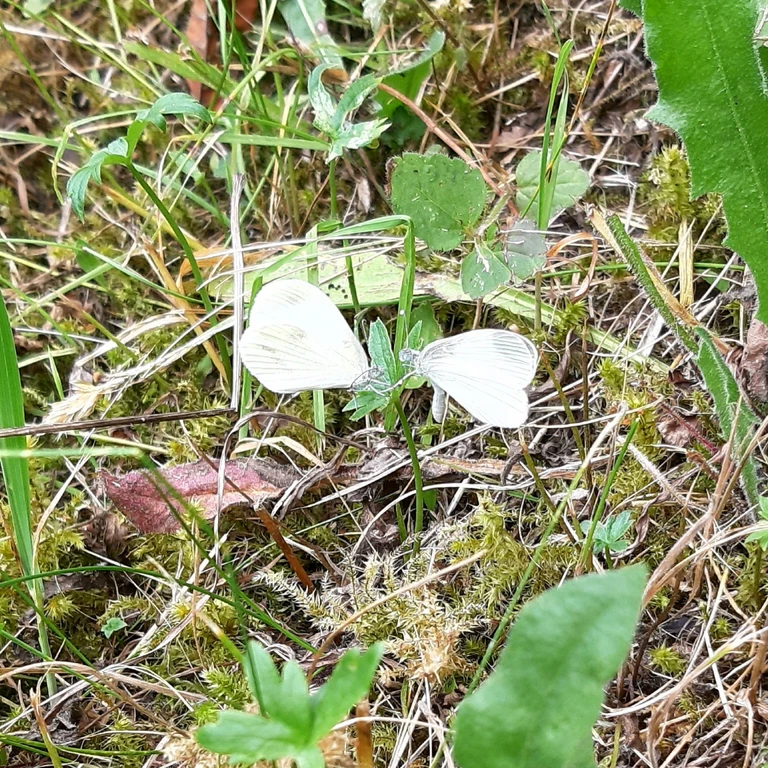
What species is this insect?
Leptidea sinapis/juvernica
